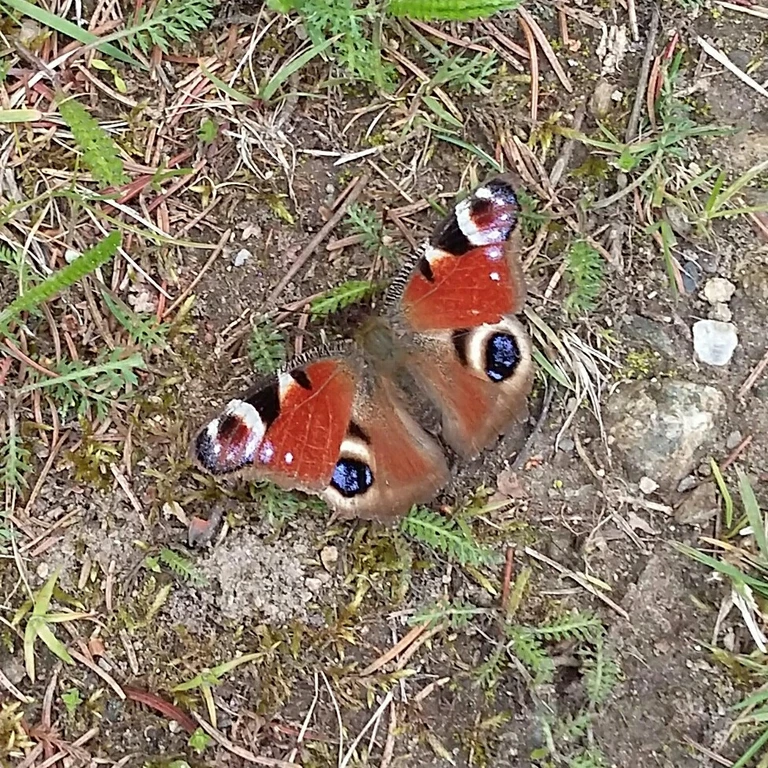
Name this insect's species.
Aglais io
